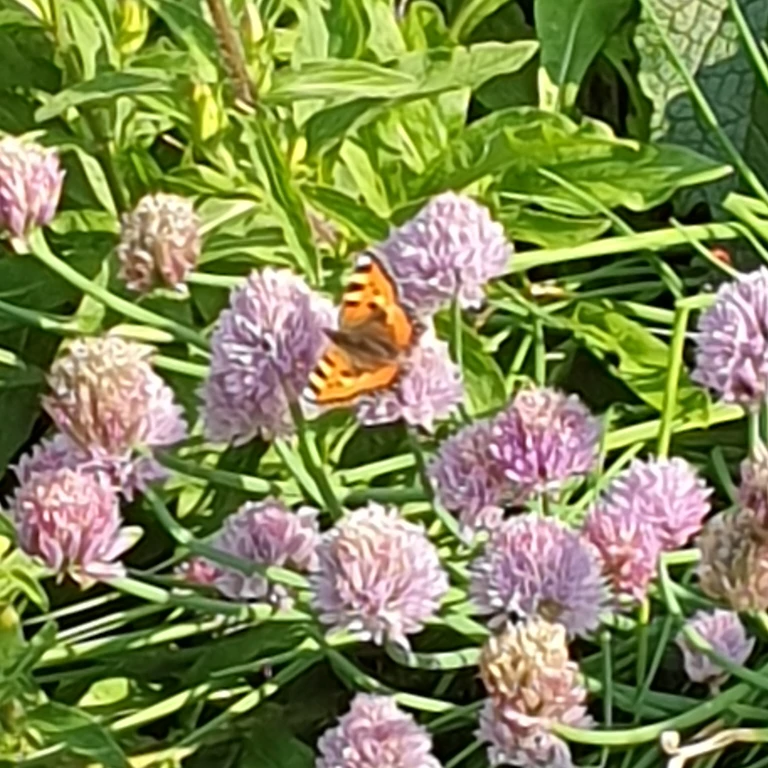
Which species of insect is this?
Aglais urticae
